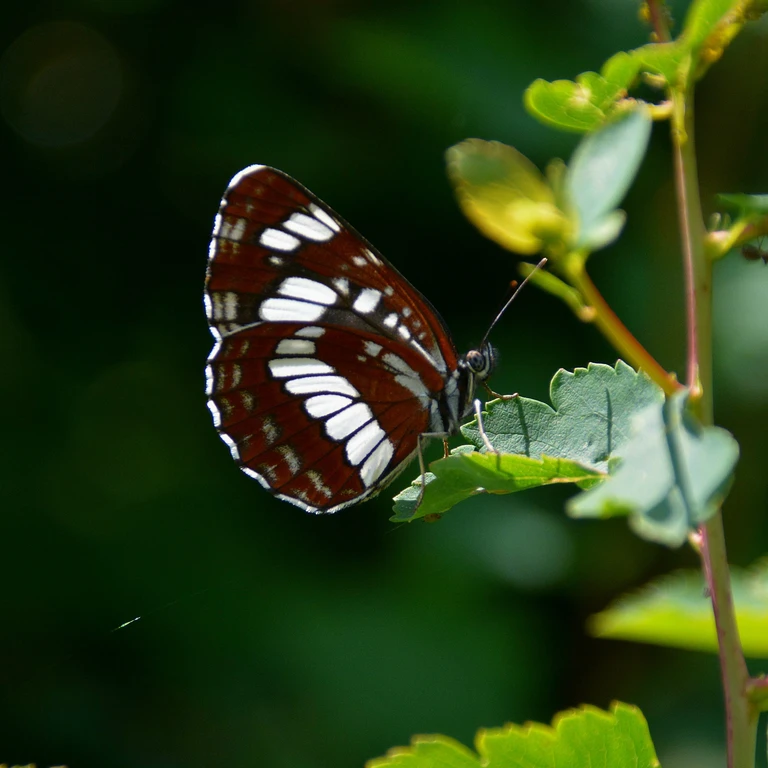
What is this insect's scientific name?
Neptis rivularis
